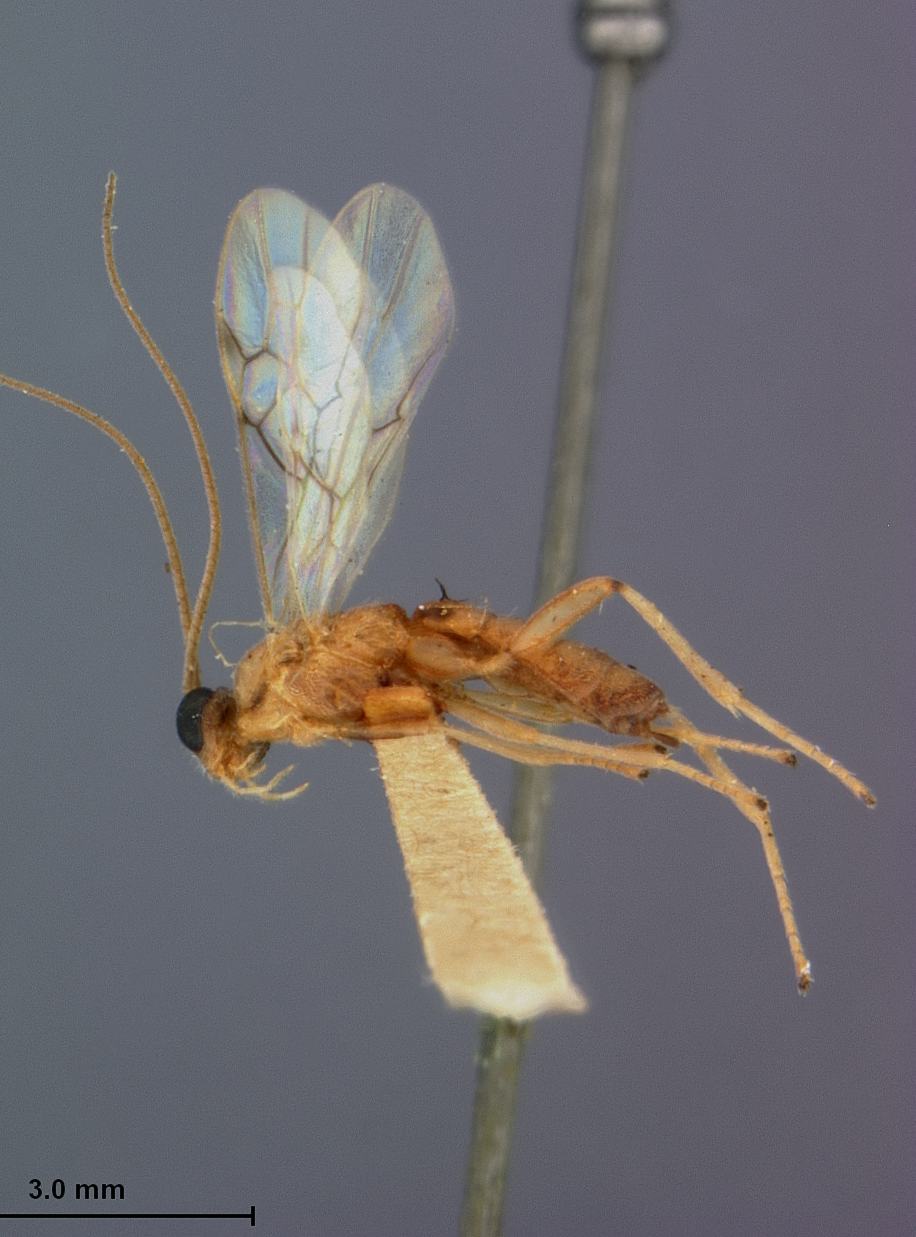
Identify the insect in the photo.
Rhogas benguetensis
